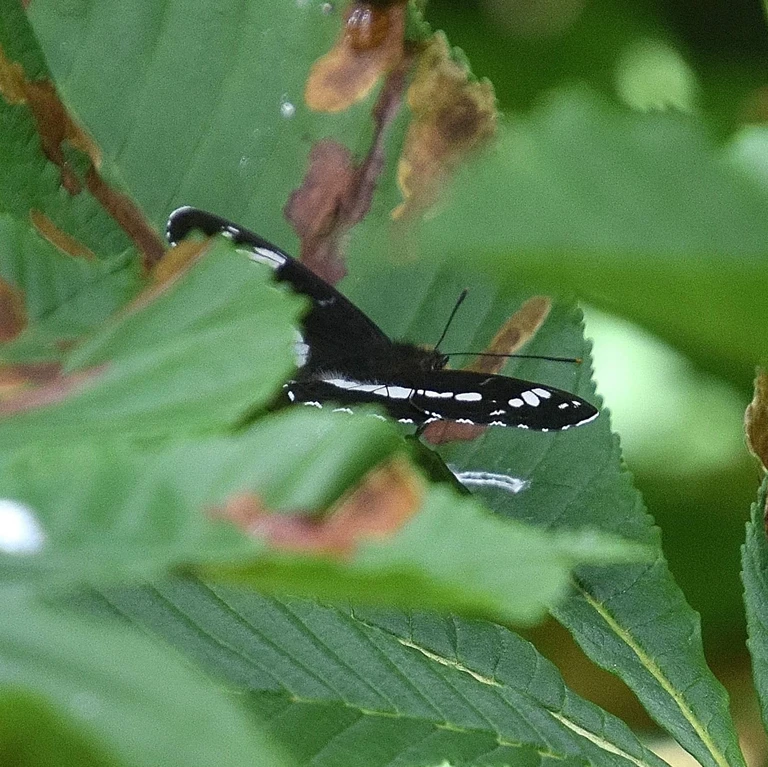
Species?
Limenitis camilla (also Ladoga camilla)
